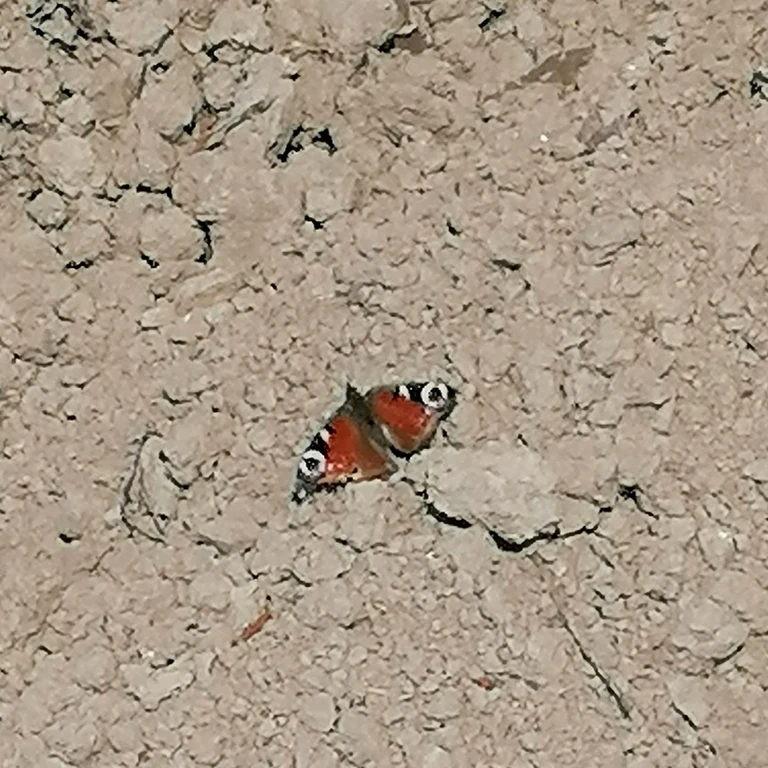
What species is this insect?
Aglais io
